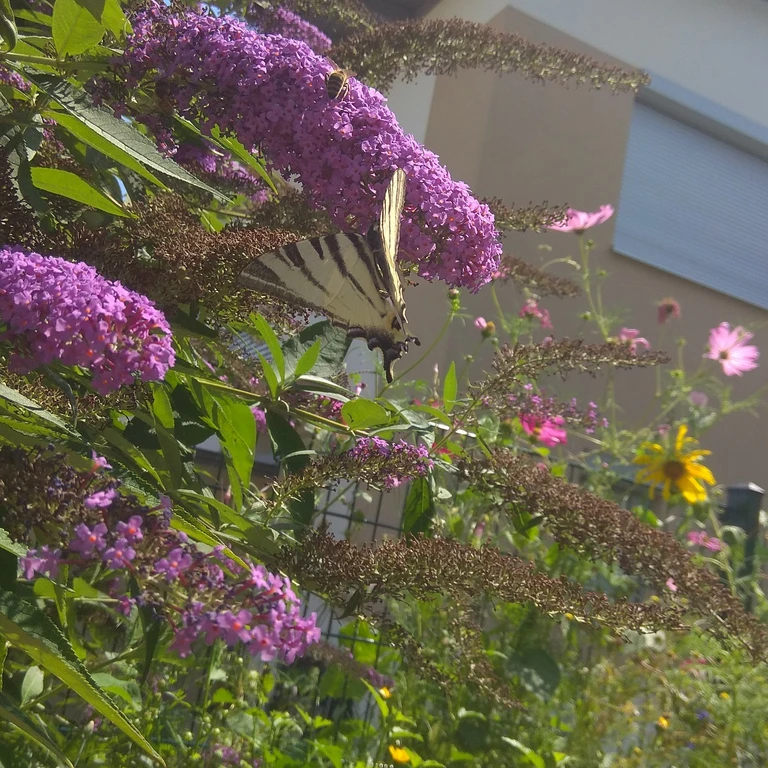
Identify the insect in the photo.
Iphiclides podalirius
